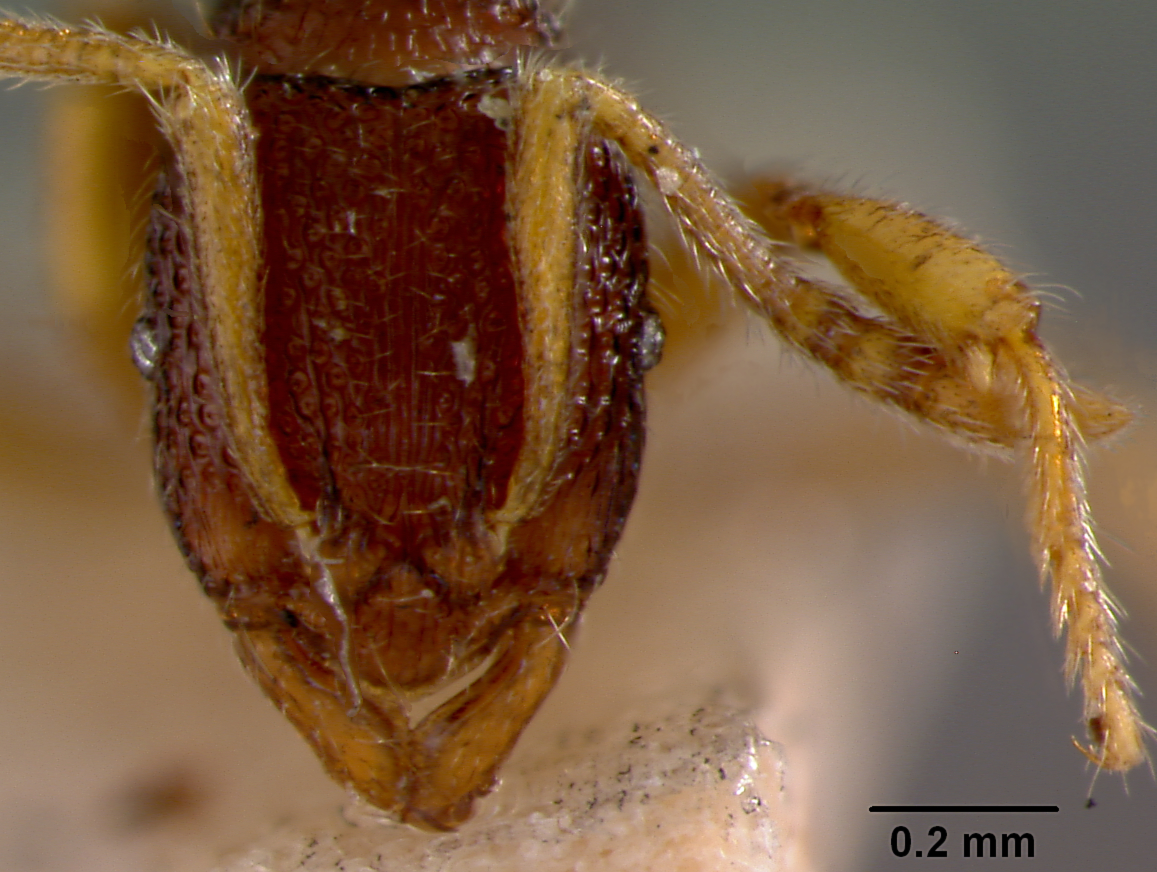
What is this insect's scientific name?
Rhopalopone malaensis
